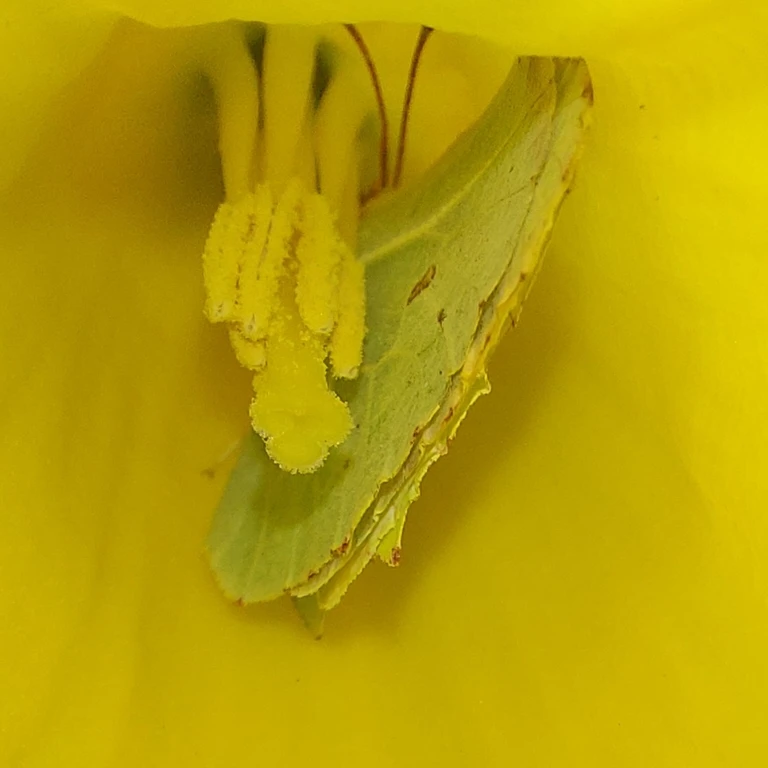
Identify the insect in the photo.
Gonepteryx rhamni
